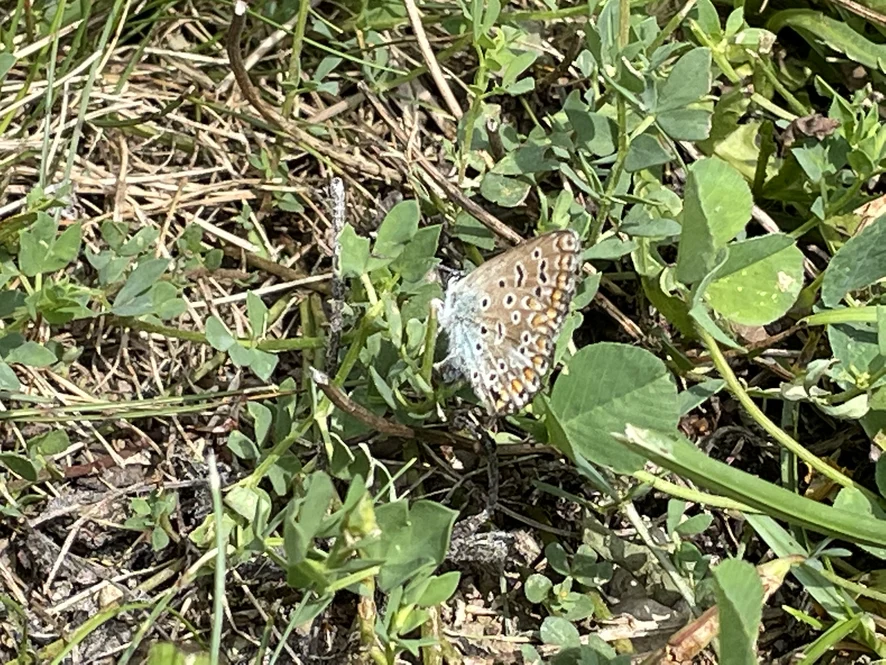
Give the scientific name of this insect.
Polyommatus icarus
